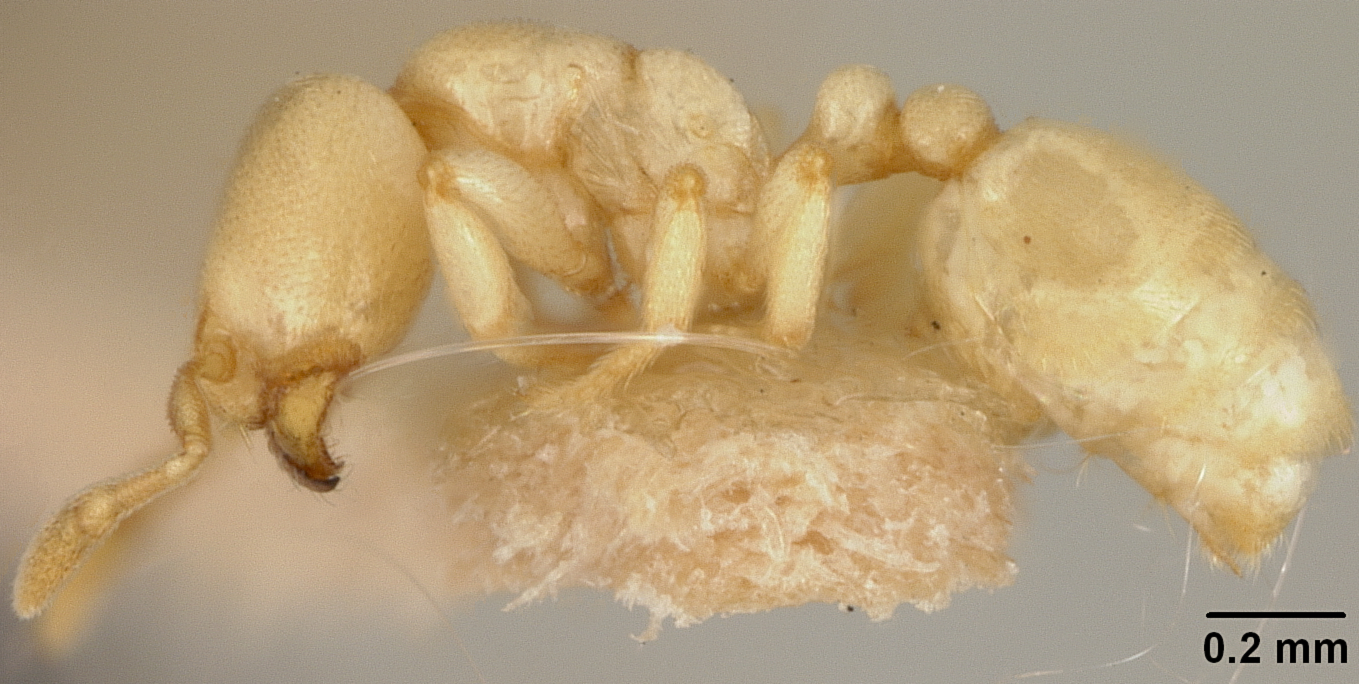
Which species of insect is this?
Carebara winifredae
